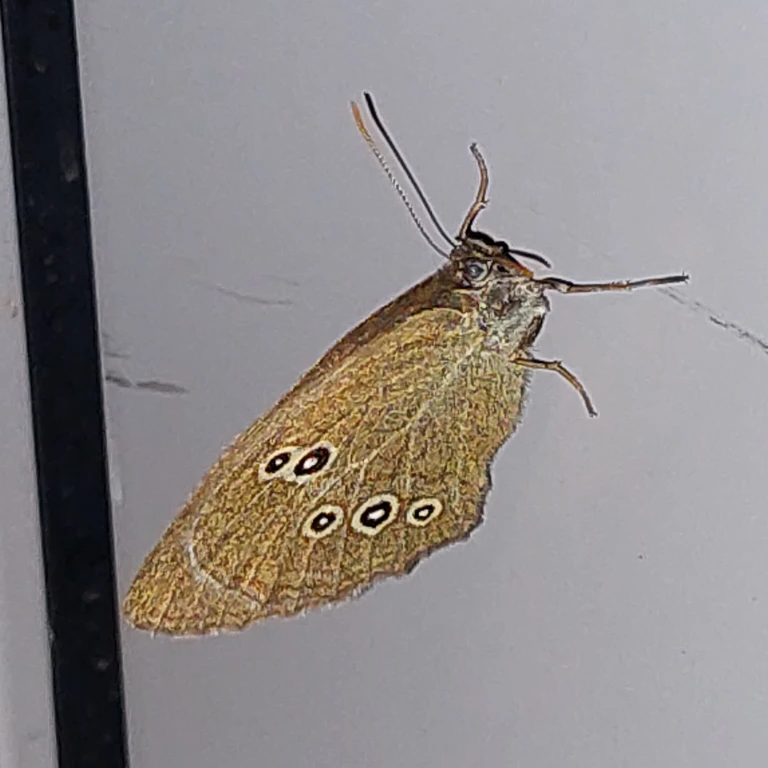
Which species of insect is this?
Aphantopus hyperantus
